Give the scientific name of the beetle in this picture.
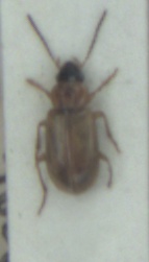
Acupalpus dorsalis
